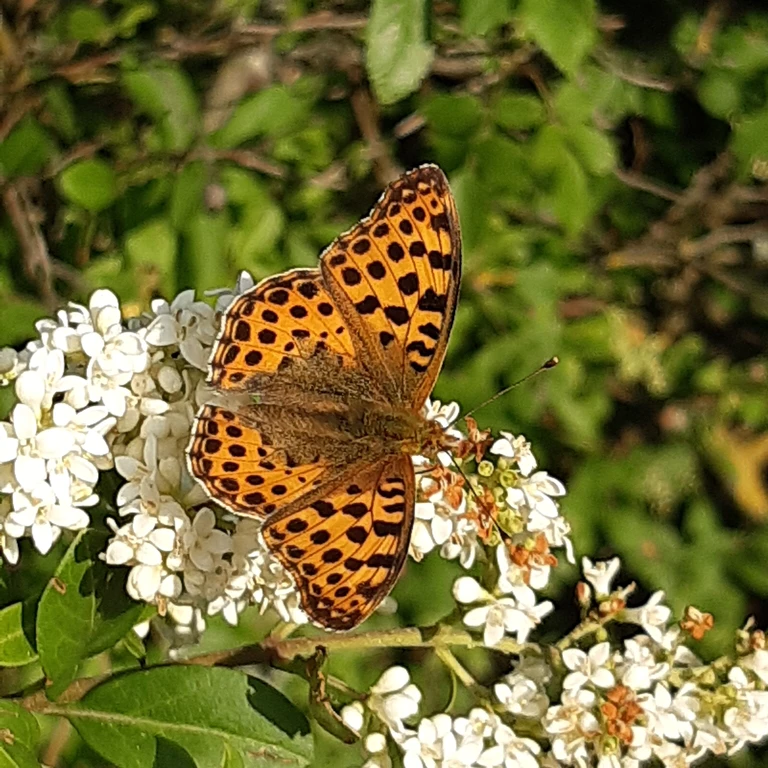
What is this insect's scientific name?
Issoria lathonia
